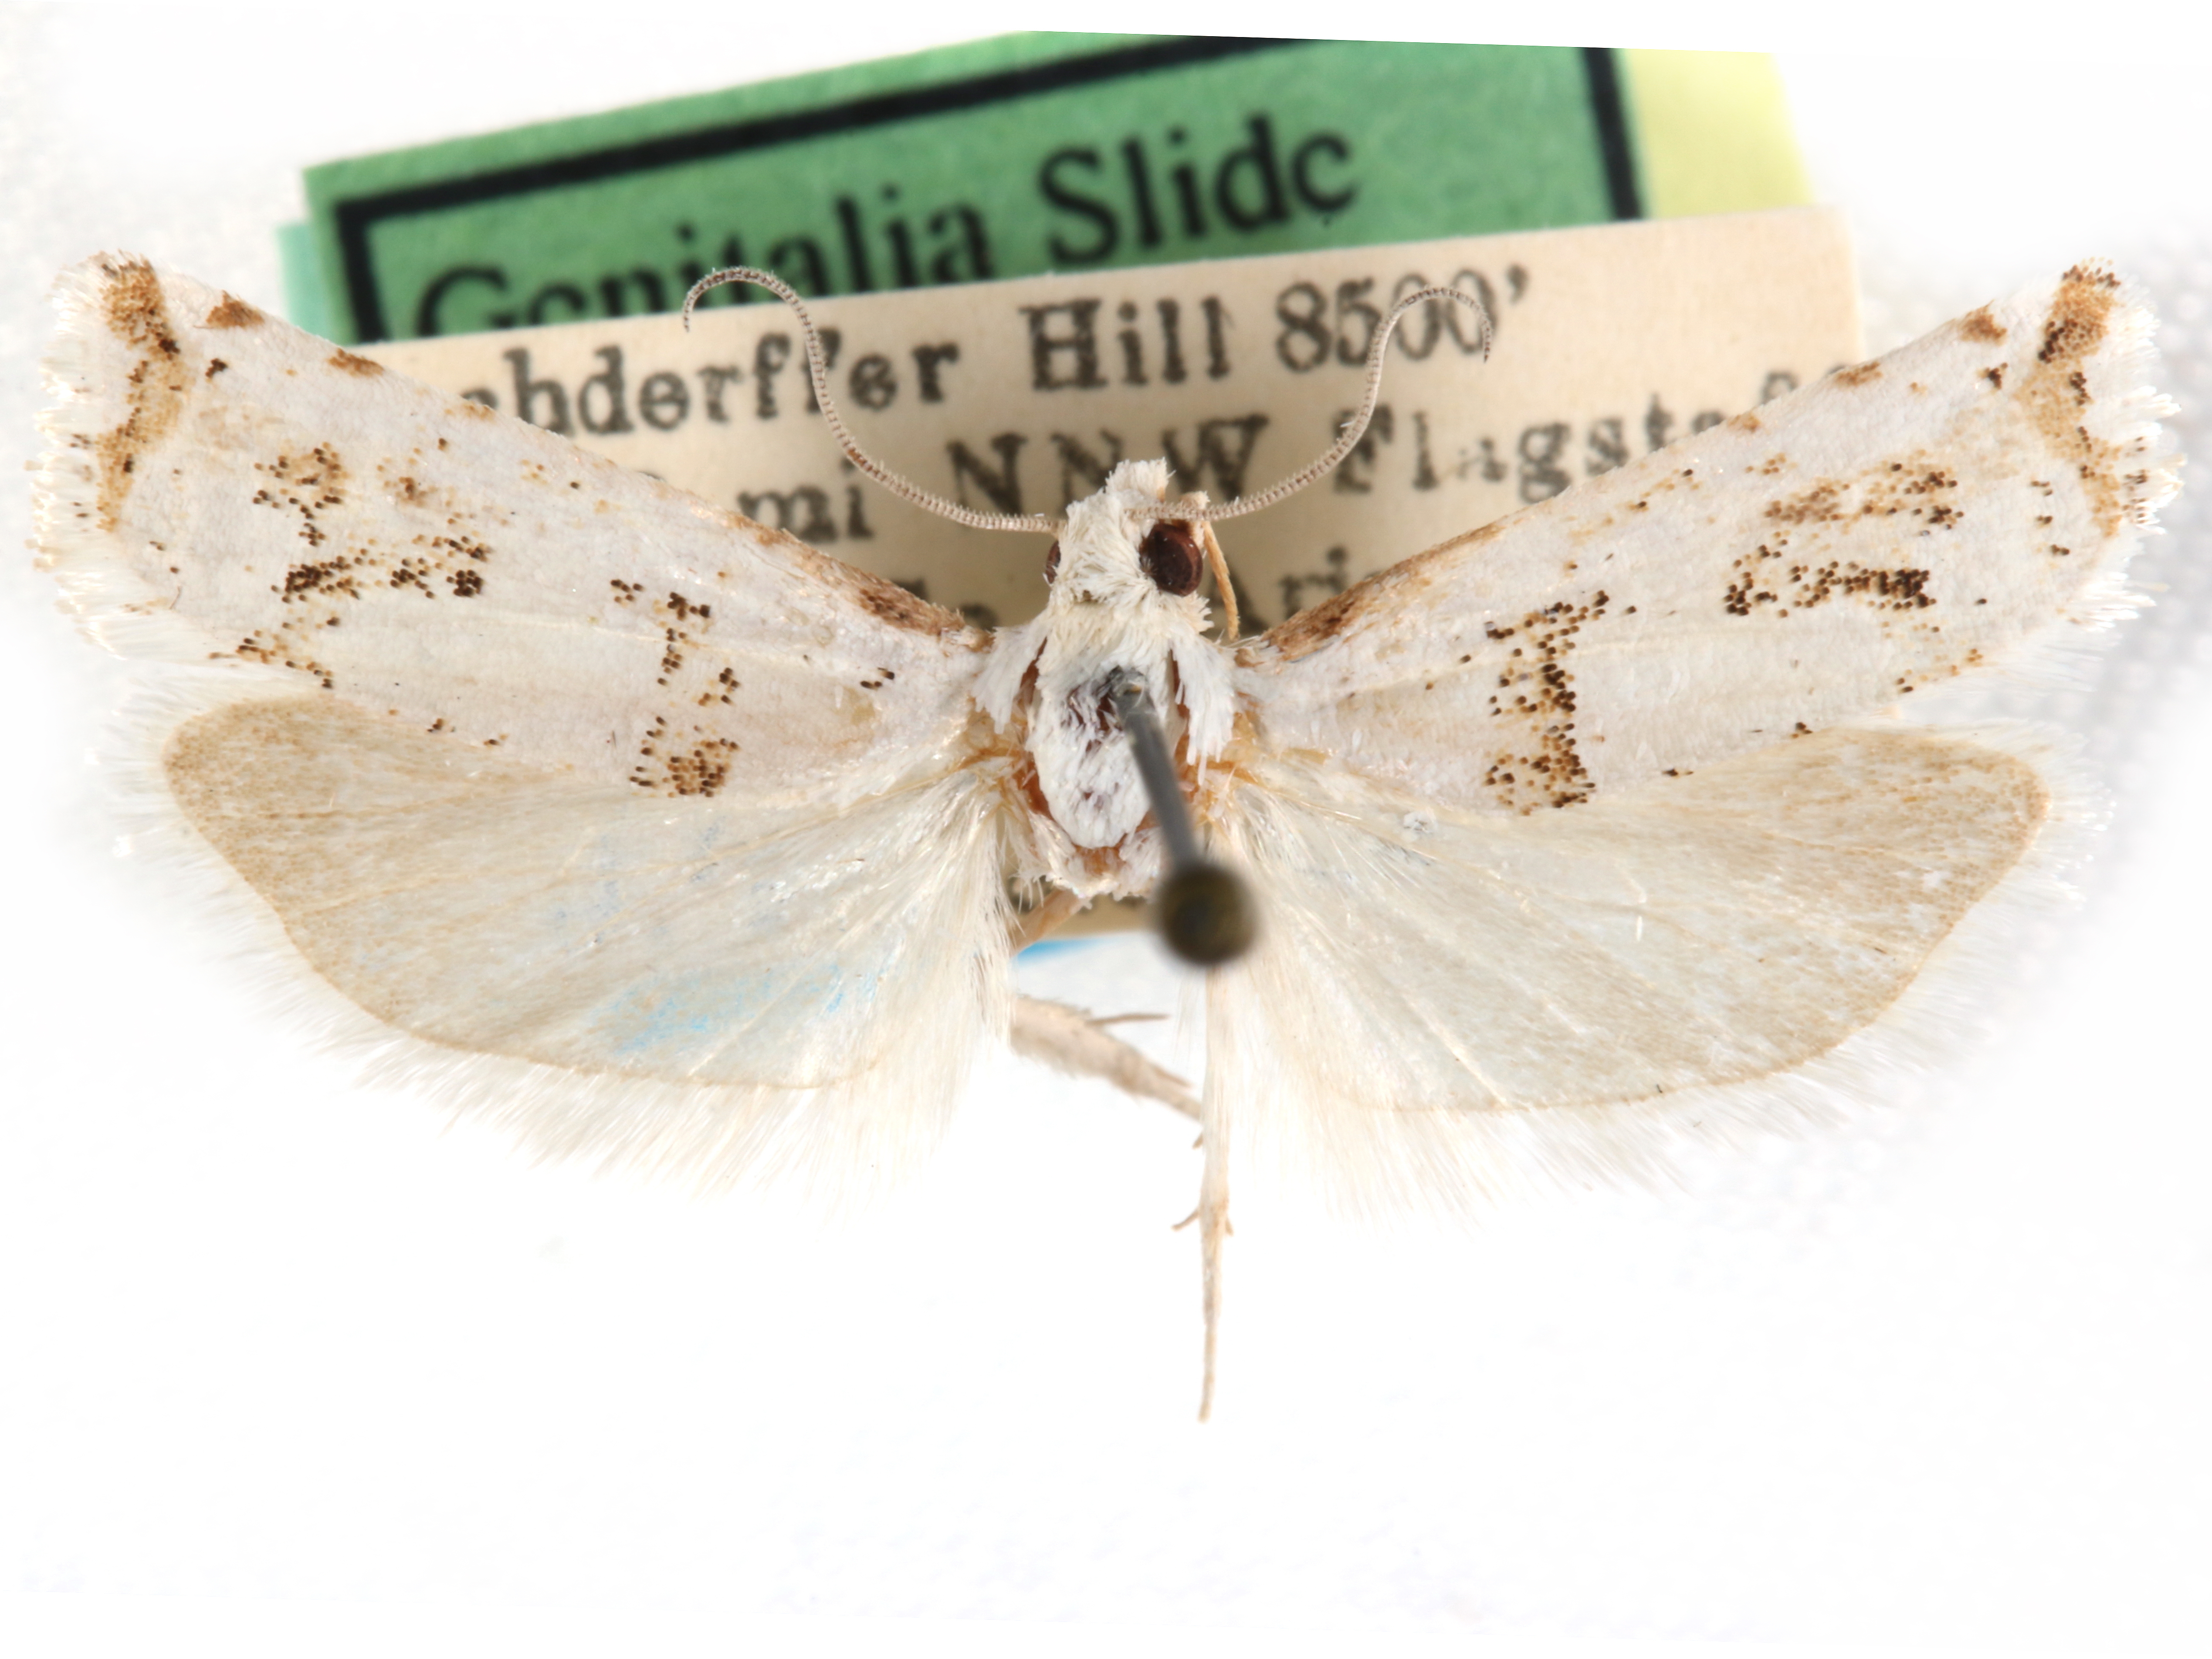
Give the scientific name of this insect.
Pelochrista candida
